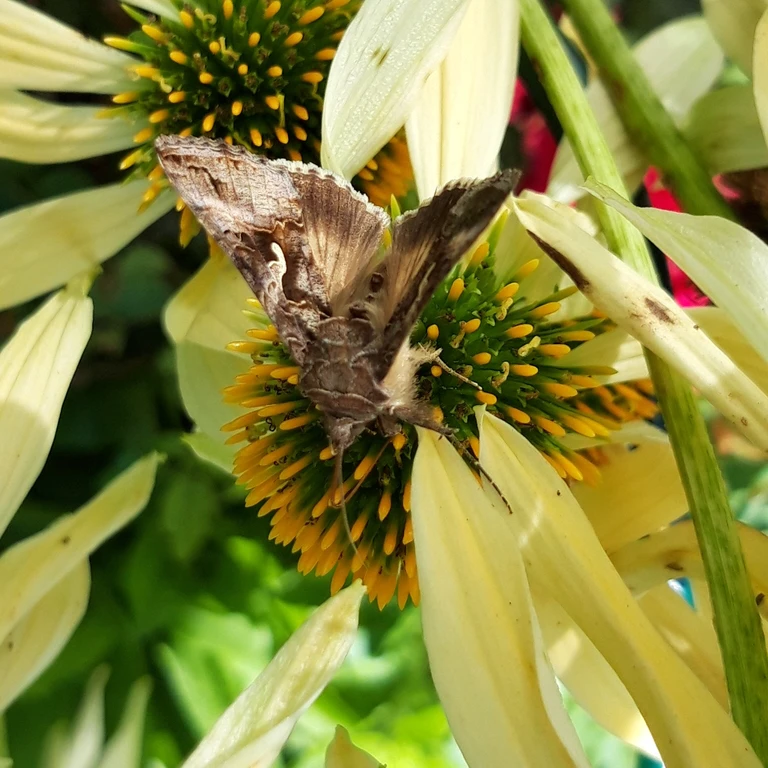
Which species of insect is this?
Autographa gamma
